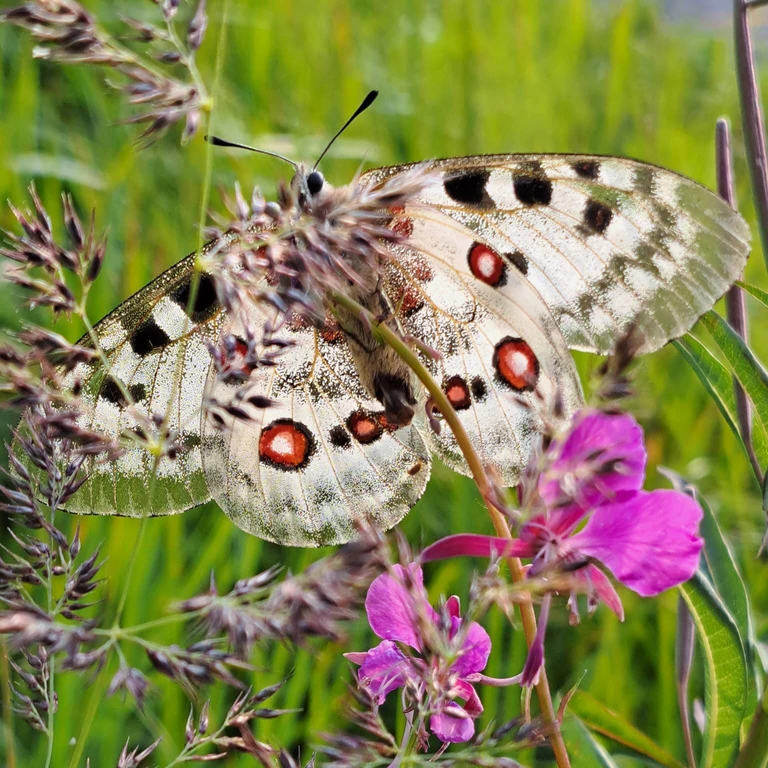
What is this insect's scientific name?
Parnassius apollo
